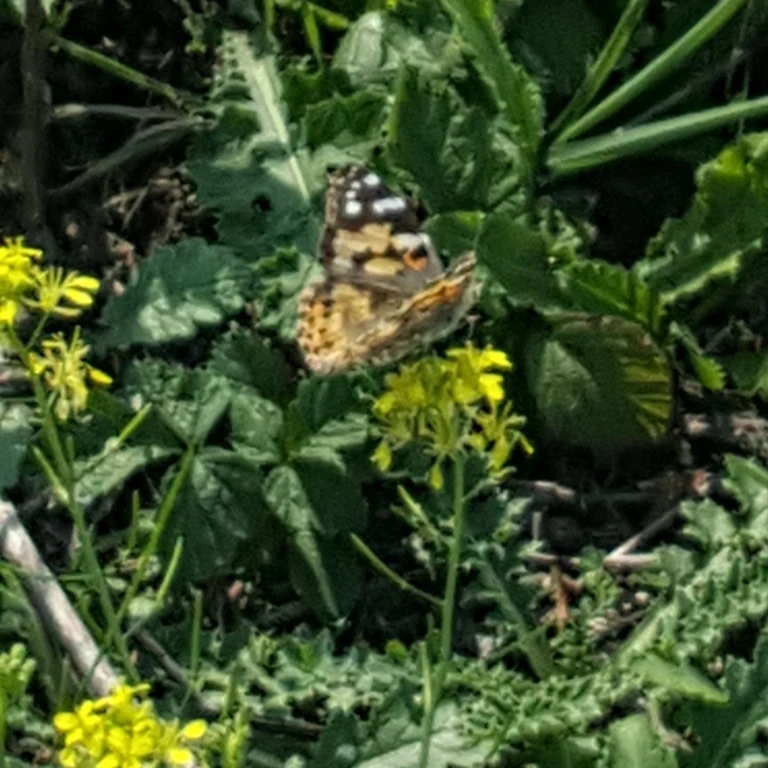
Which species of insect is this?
Vanessa cardui
